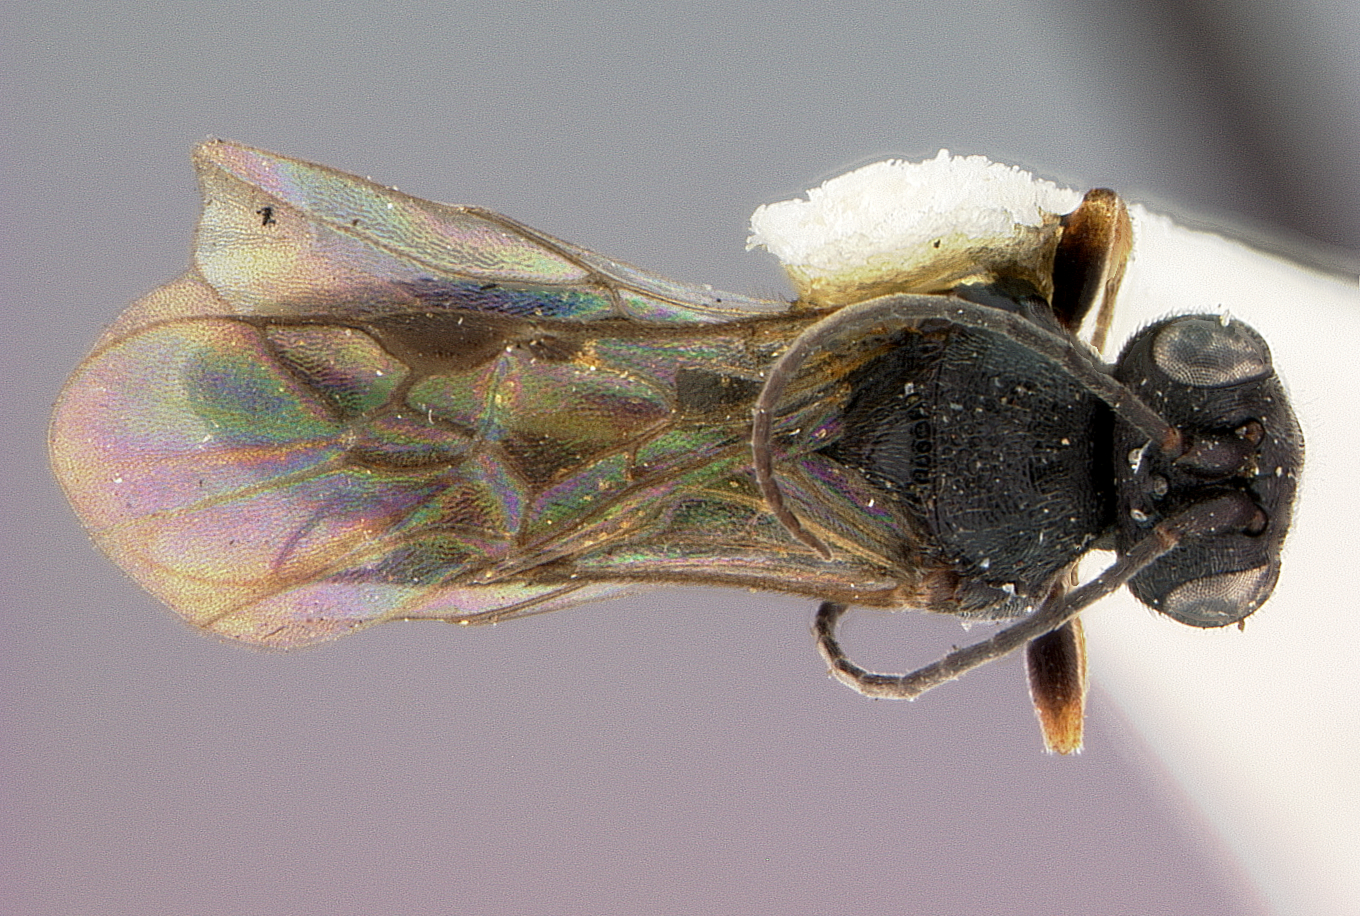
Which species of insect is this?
Chelonus sculleni
